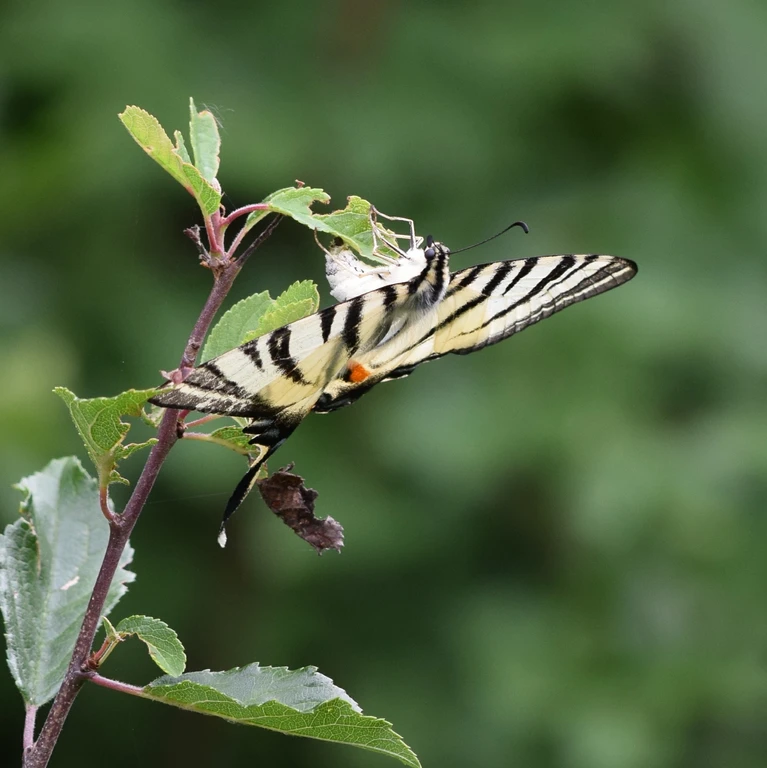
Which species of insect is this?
Iphiclides podalirius
